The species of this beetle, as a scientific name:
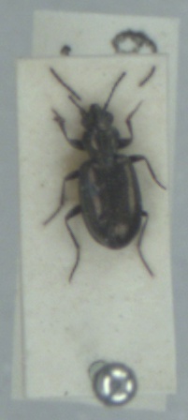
Bembidion bipunctatum
